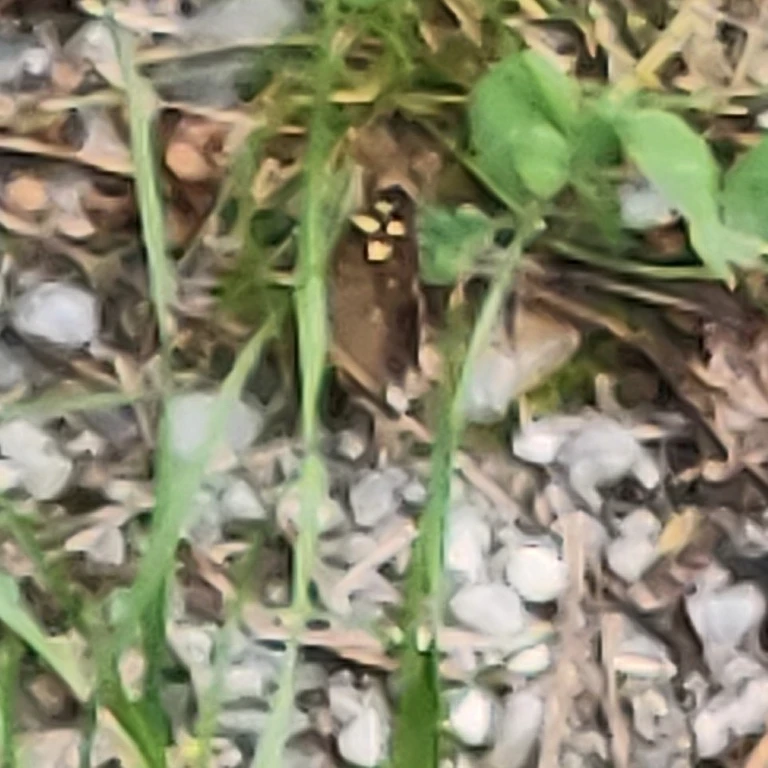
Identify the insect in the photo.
Pararge aegeria
